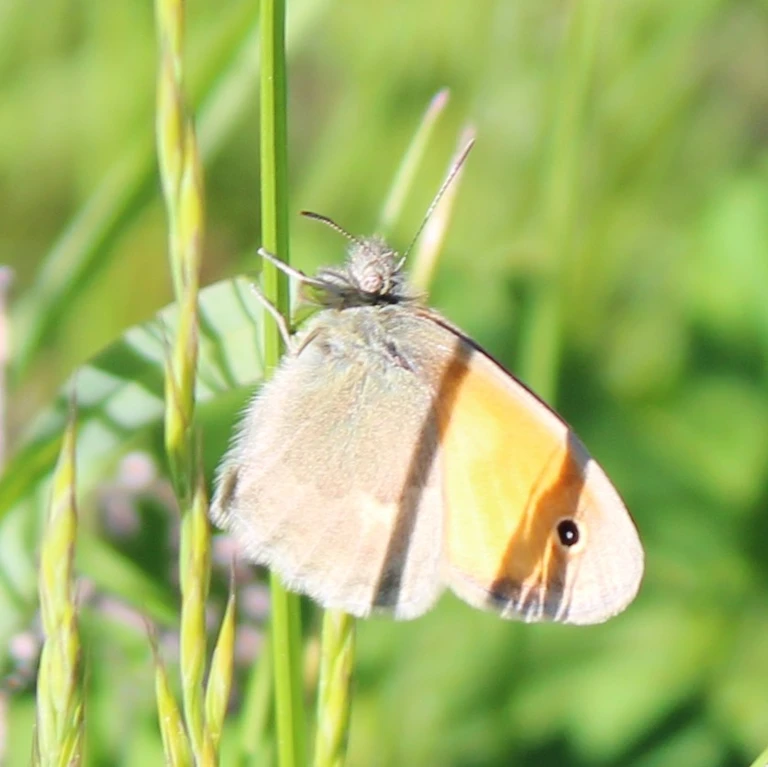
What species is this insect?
Coenonympha pamphilus
